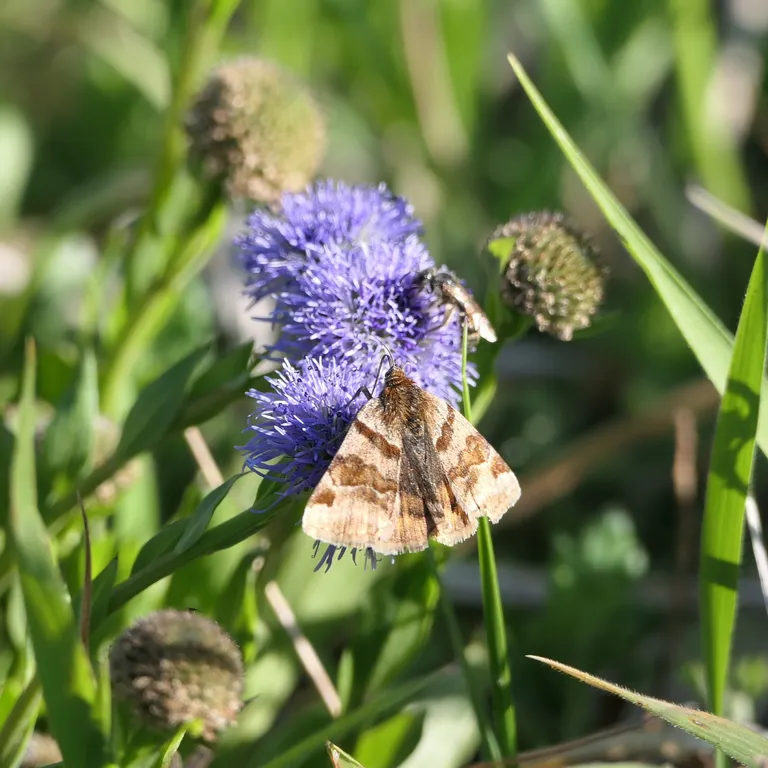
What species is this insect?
Euclidia glyphica
